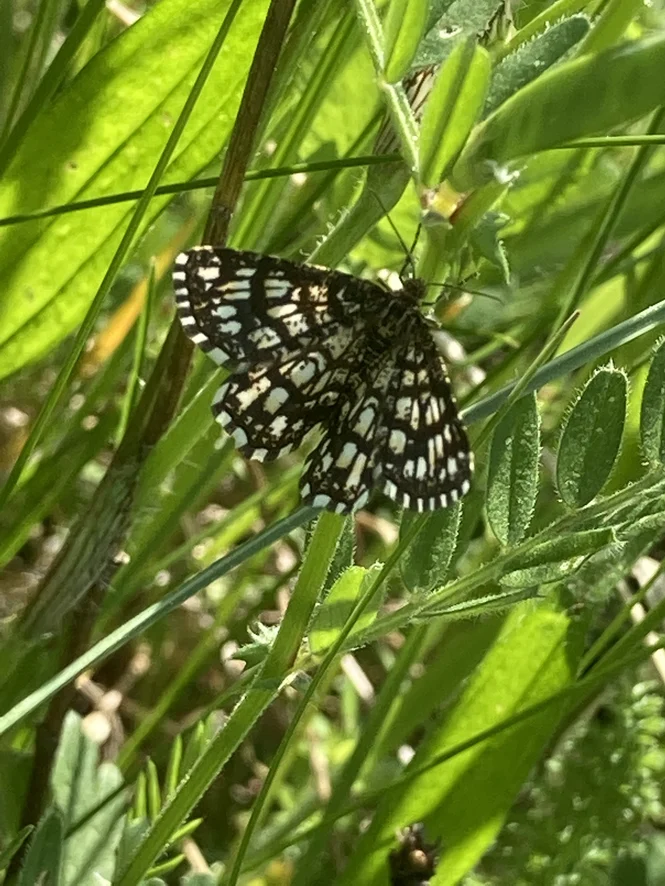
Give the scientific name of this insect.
Chiasmia clathrata
